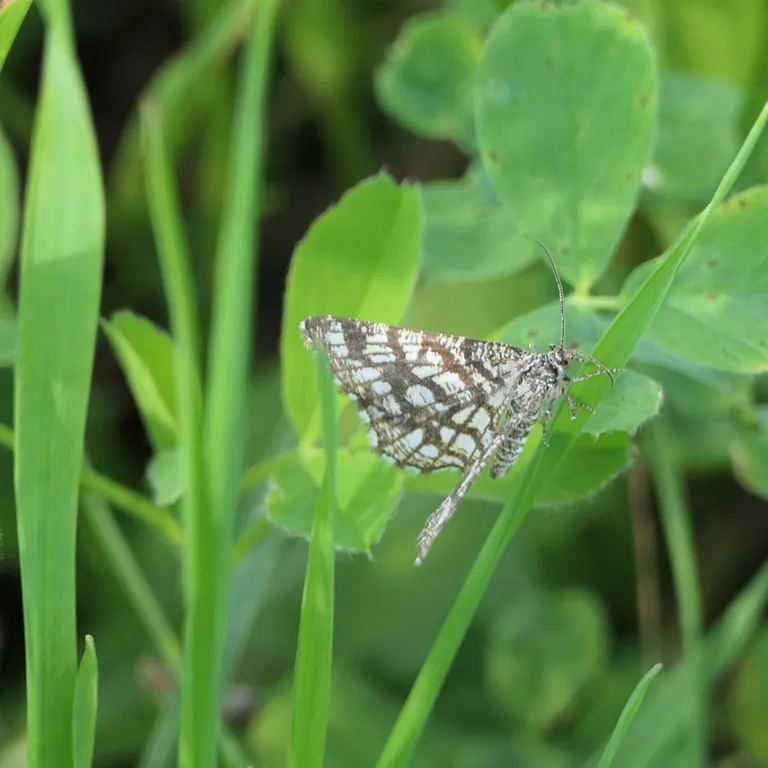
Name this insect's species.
Chiasmia clathrata
